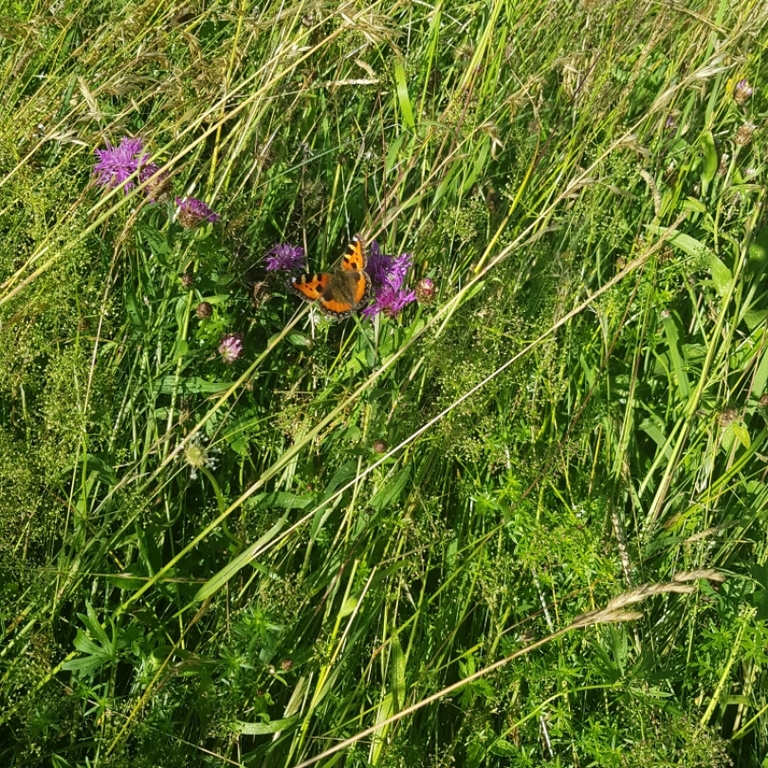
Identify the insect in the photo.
Aglais urticae
